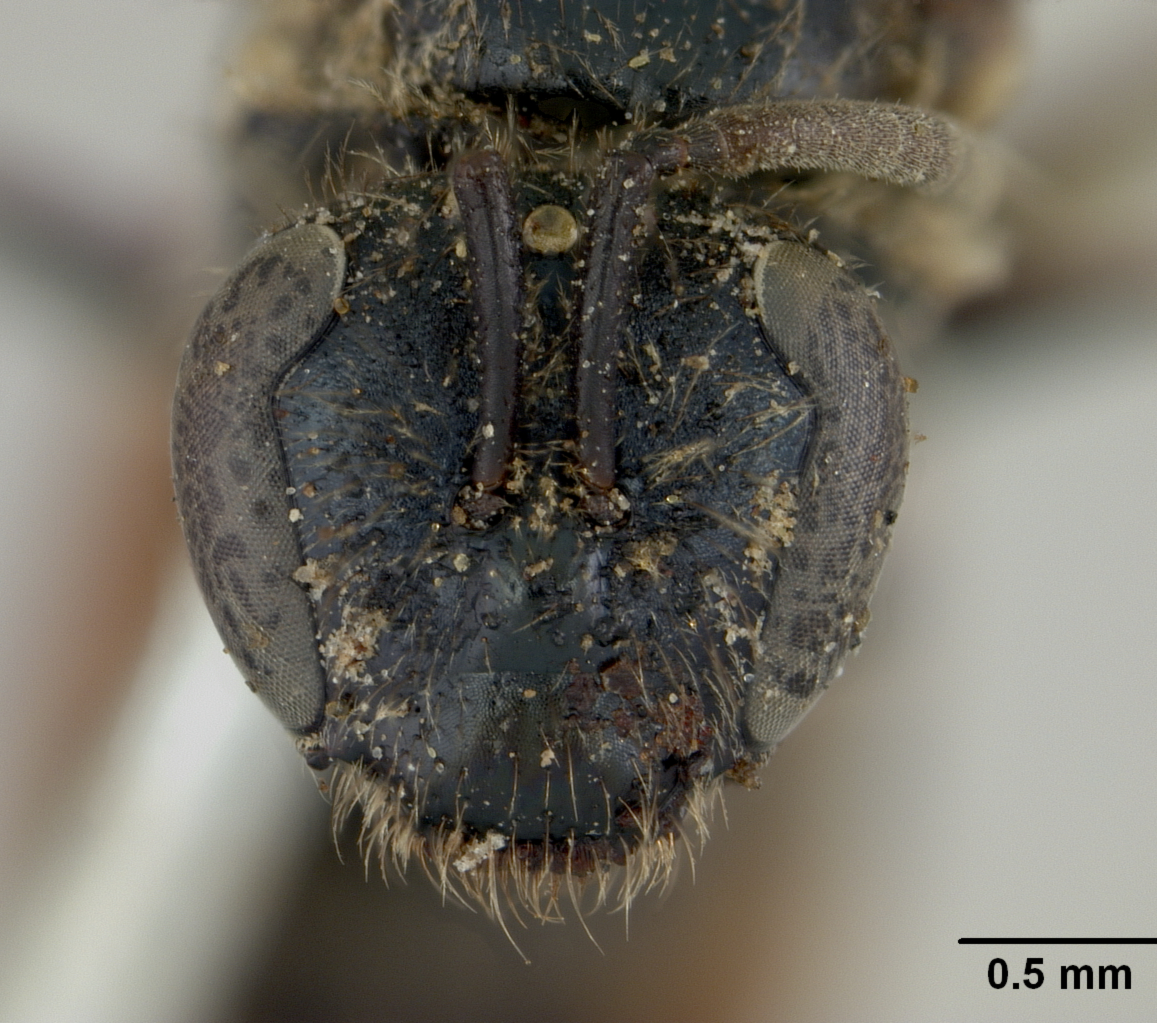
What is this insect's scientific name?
Rhopalictus patagonicus
